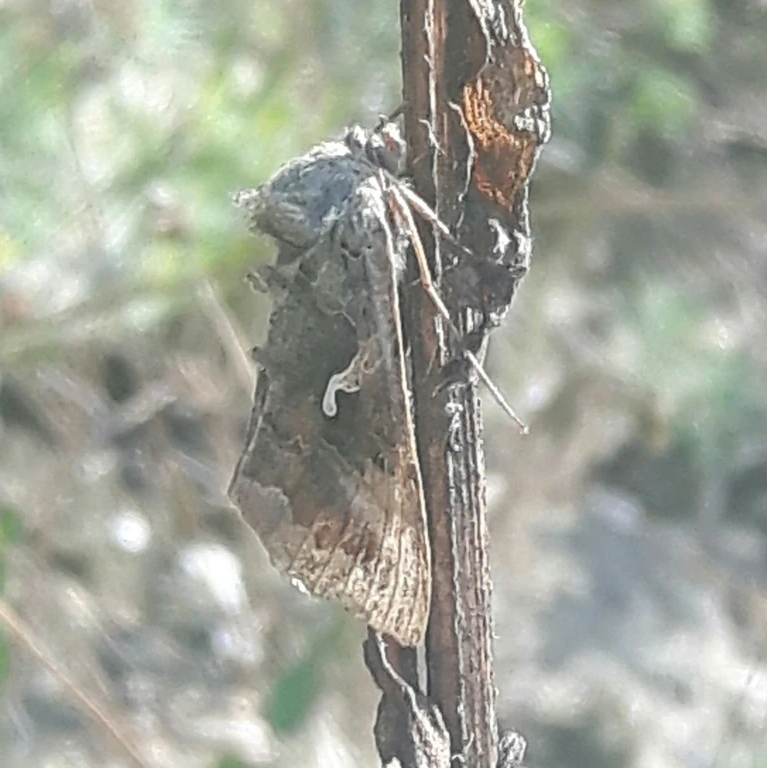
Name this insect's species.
Autographa gamma
